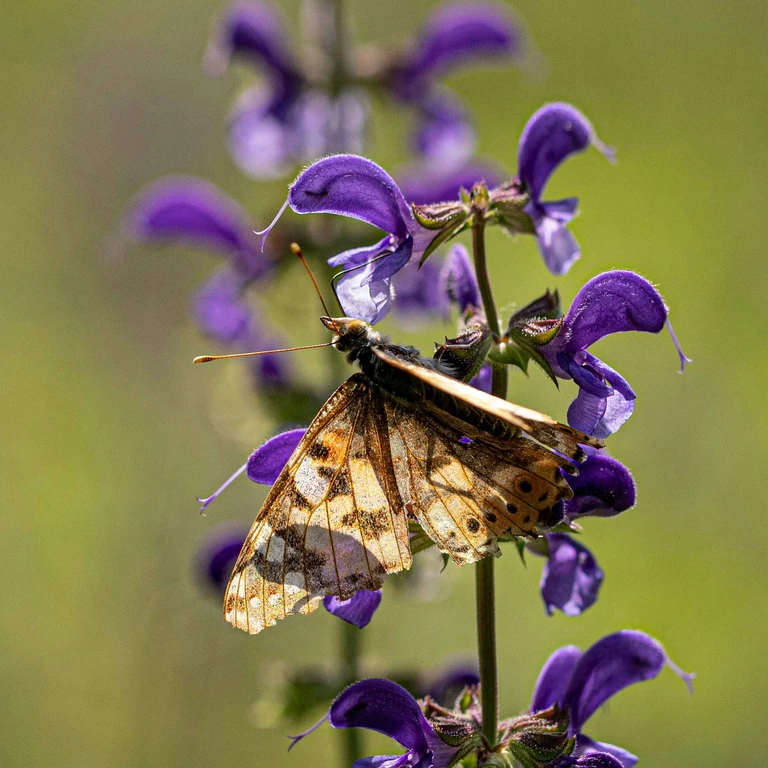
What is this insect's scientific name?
Vanessa cardui
